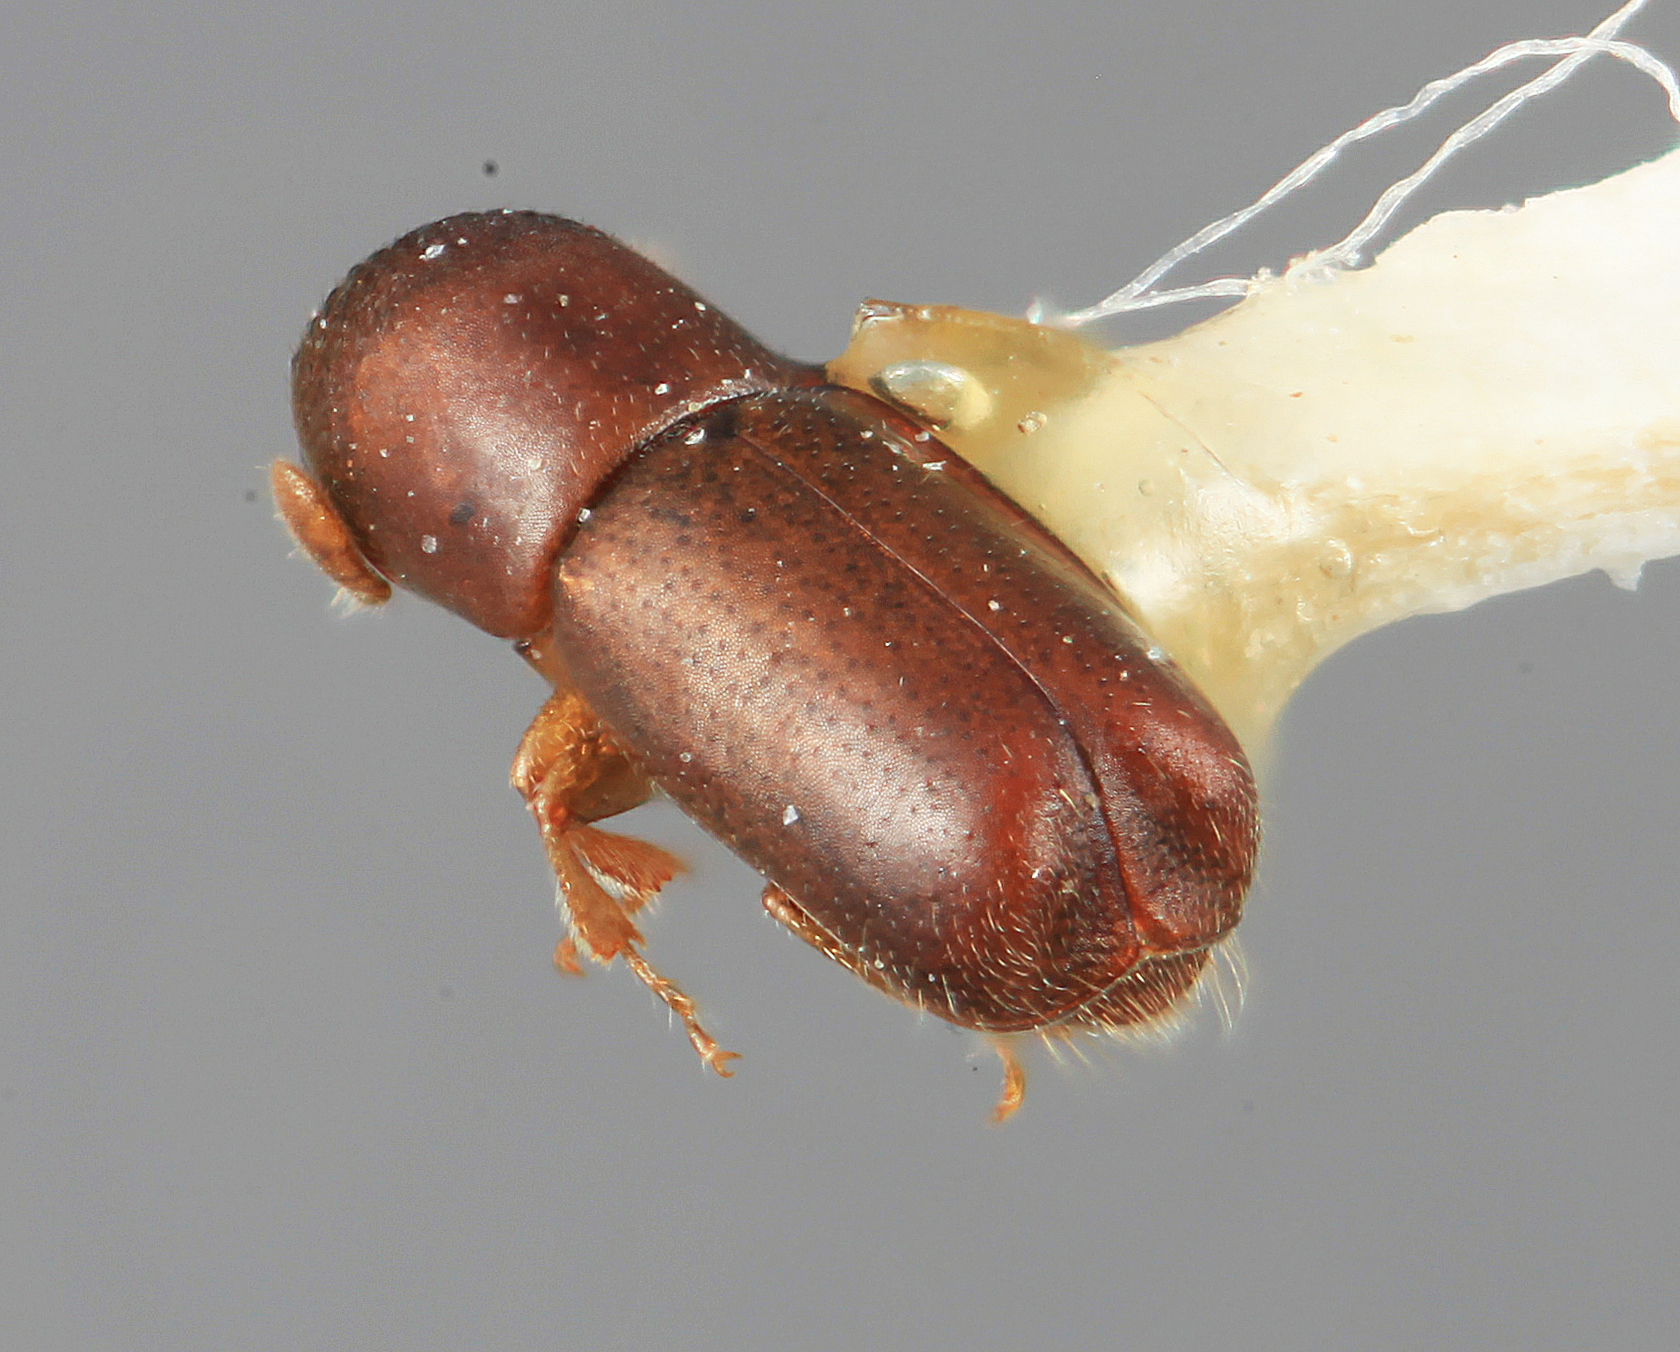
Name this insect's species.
Microcorthylus lassus
